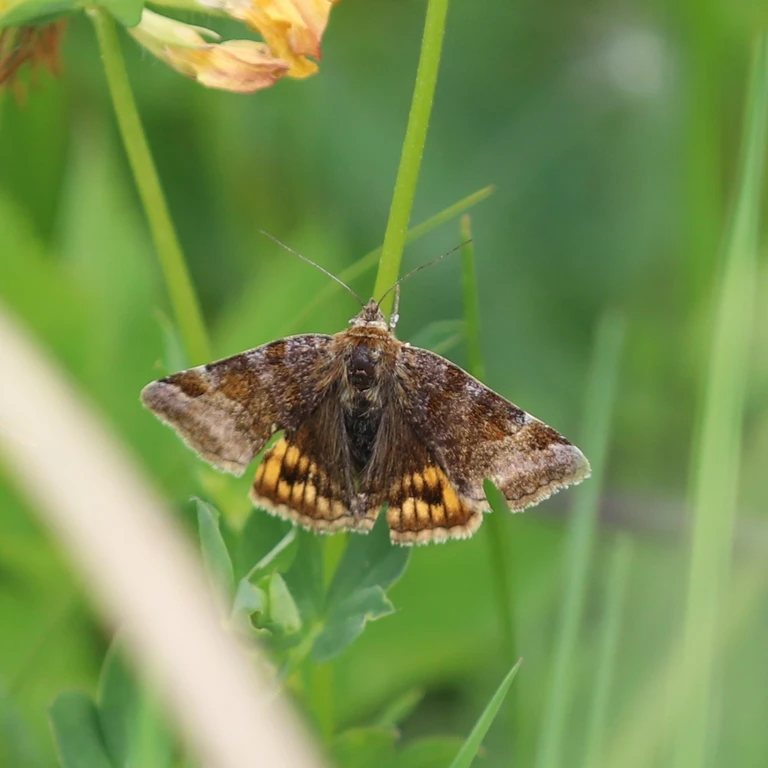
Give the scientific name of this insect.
Euclidia glyphica
